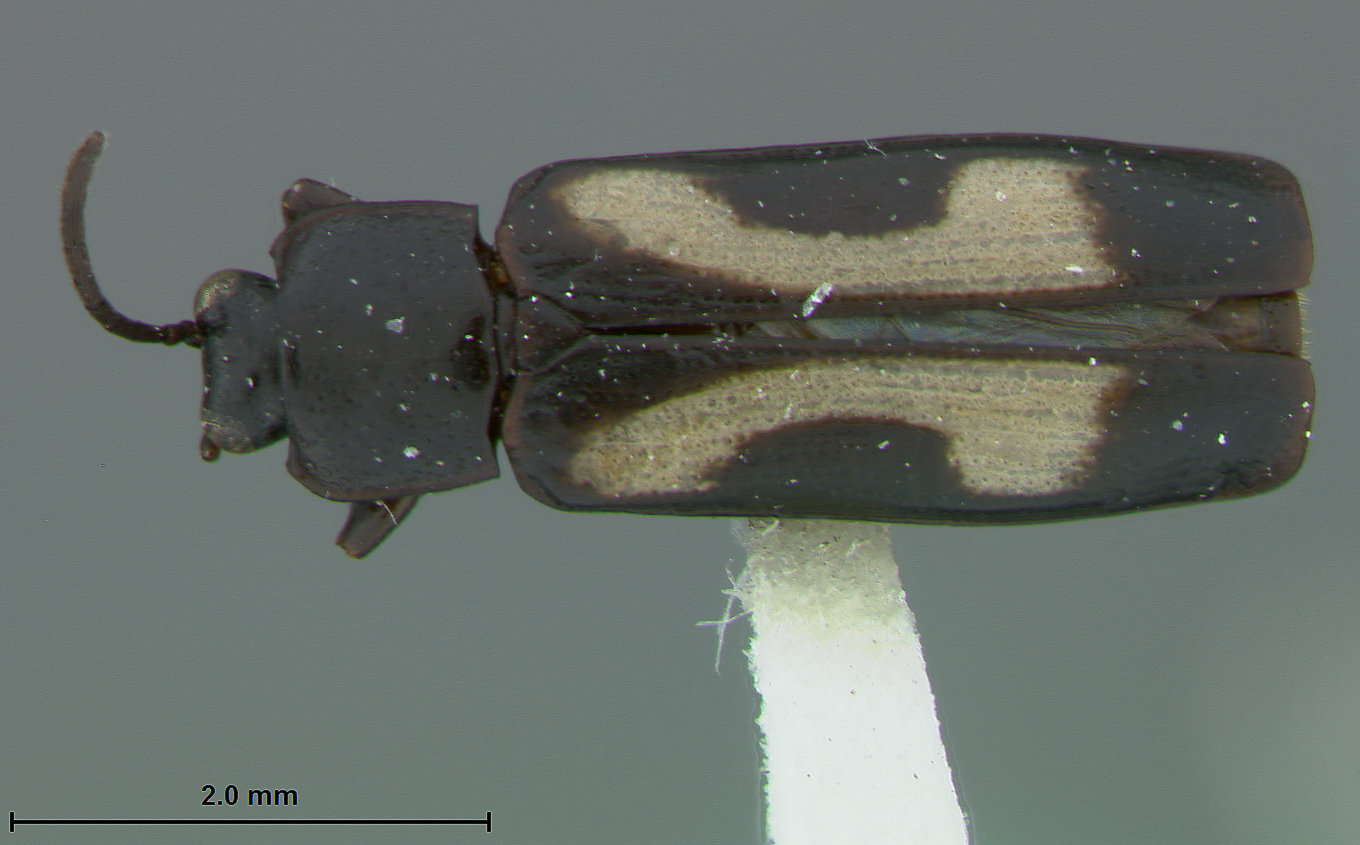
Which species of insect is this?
Cephaloleia formosus
